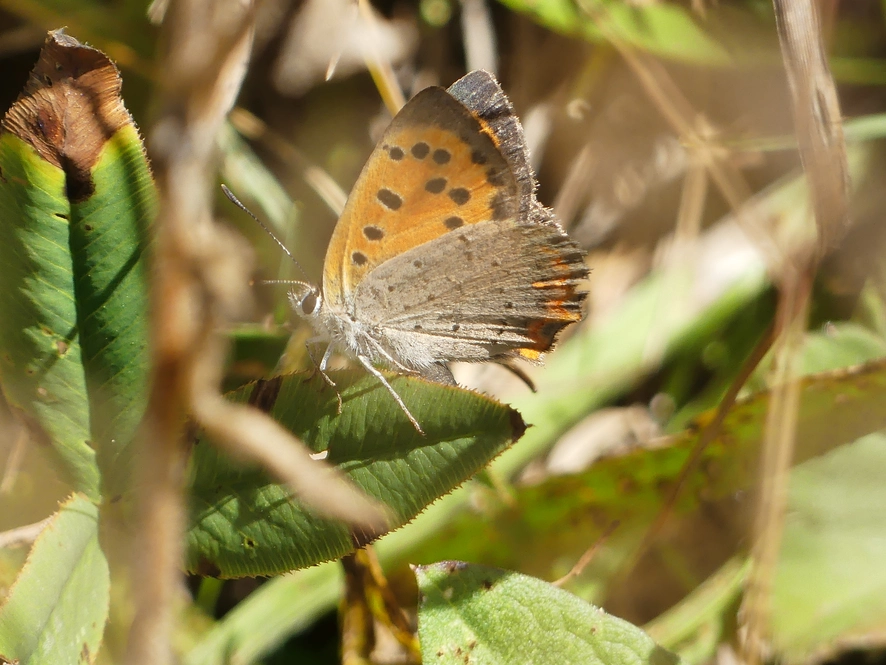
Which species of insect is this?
Lycaena phlaeas
